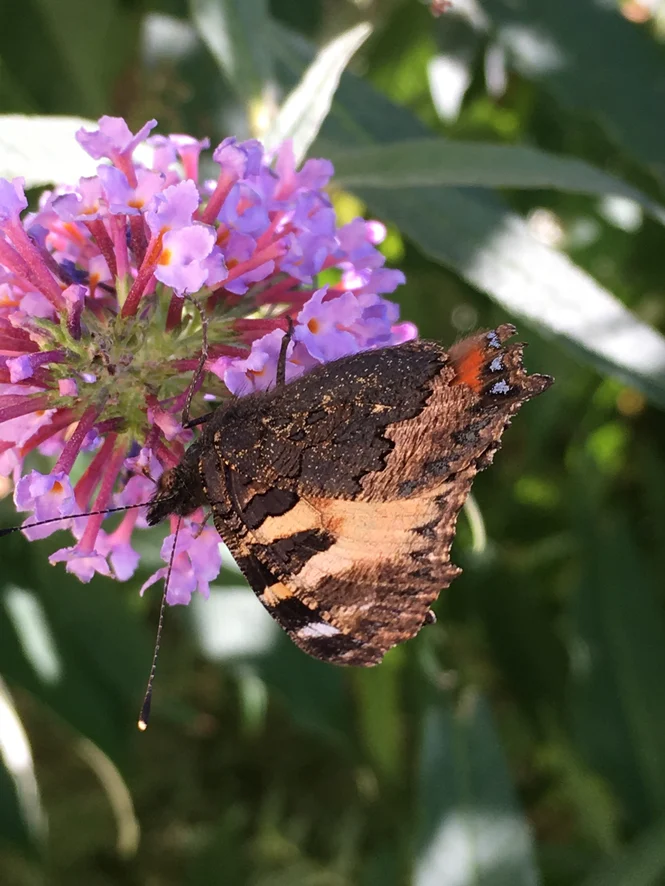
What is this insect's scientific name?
Aglais urticae
